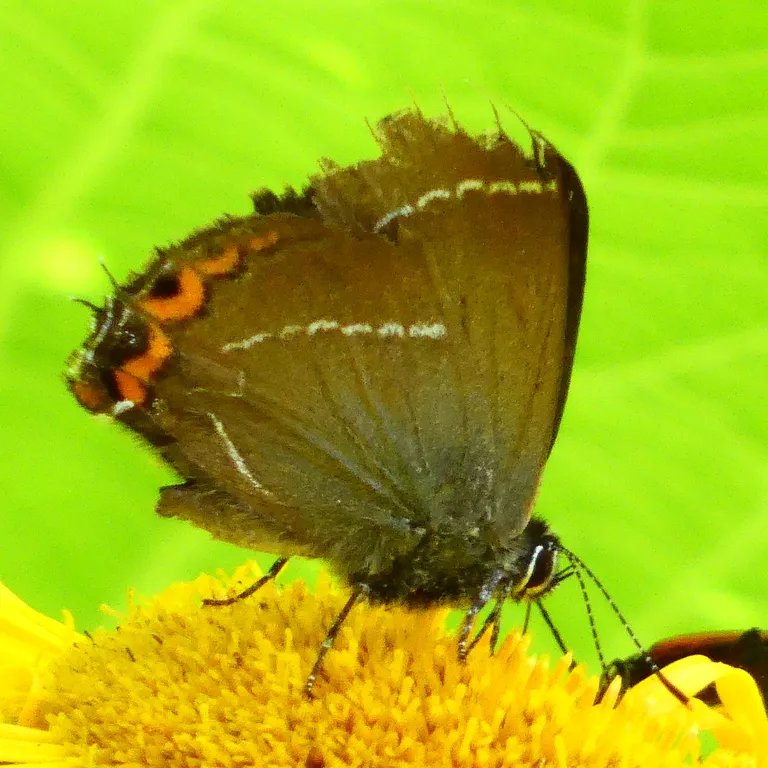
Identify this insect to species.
Satyrium w-album
